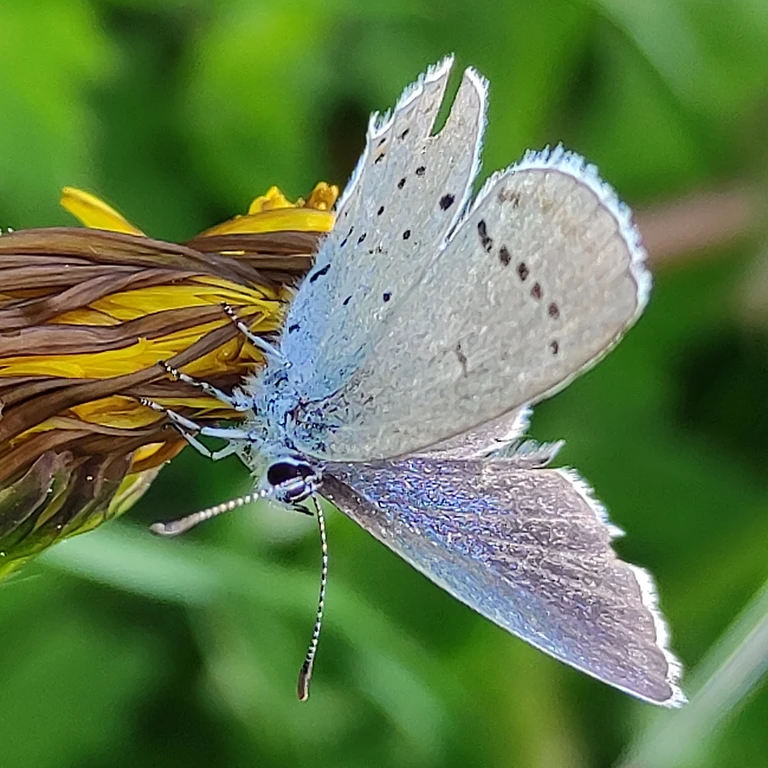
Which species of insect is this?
Cupido argiades (also Elkalyce argiades)
